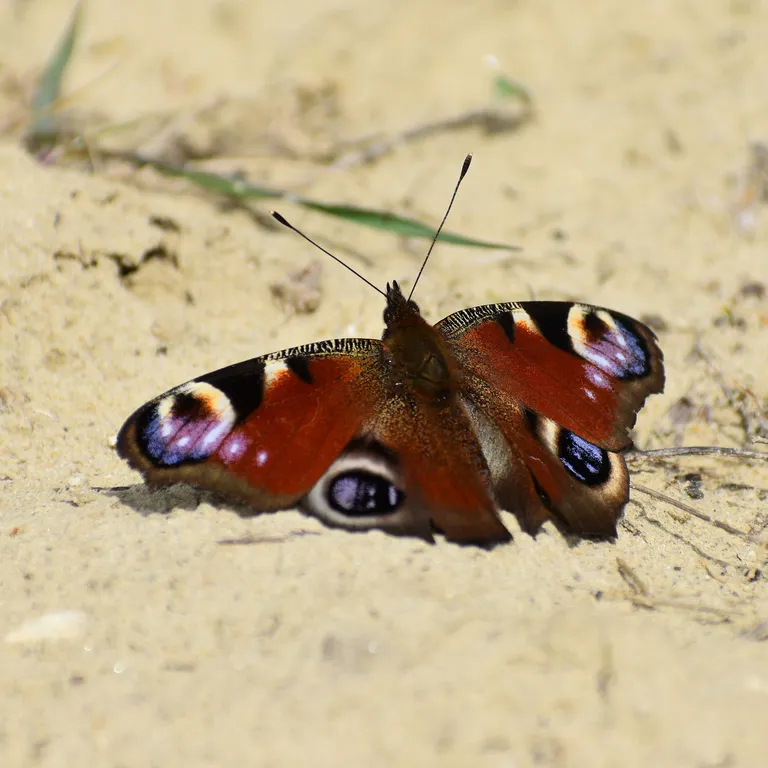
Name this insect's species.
Aglais io
